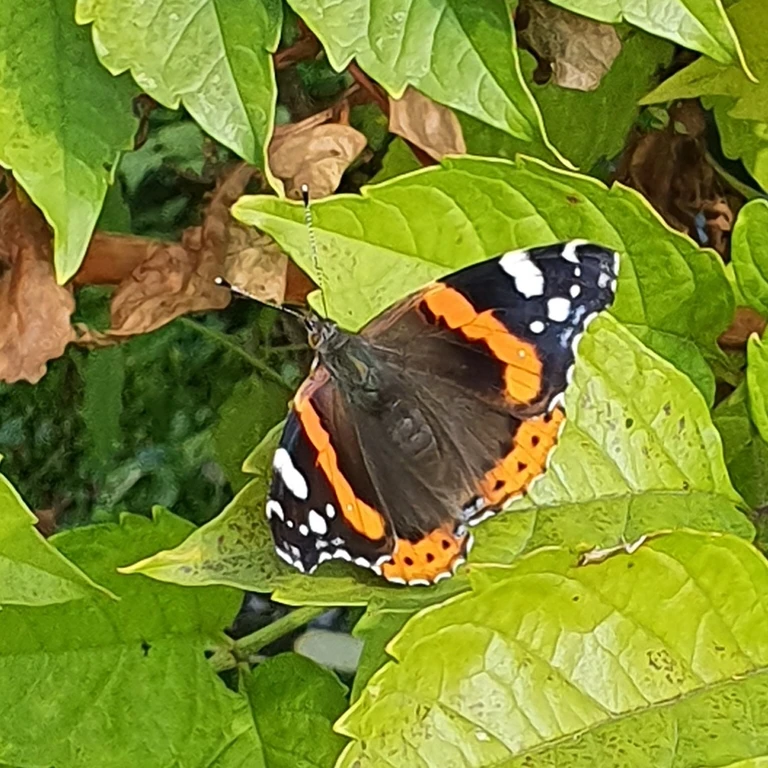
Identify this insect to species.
Vanessa atalanta
